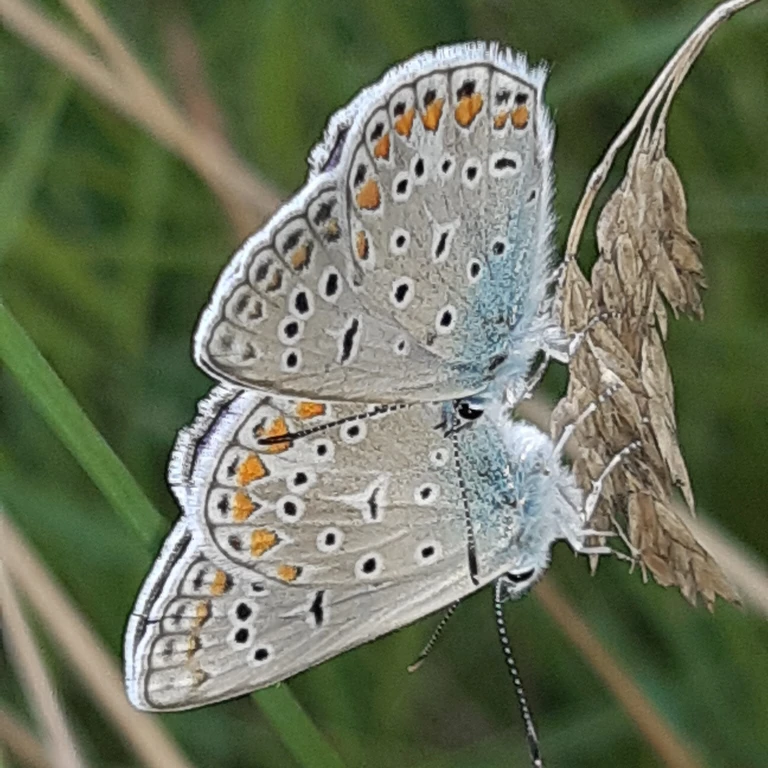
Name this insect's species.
Polyommatus icarus
